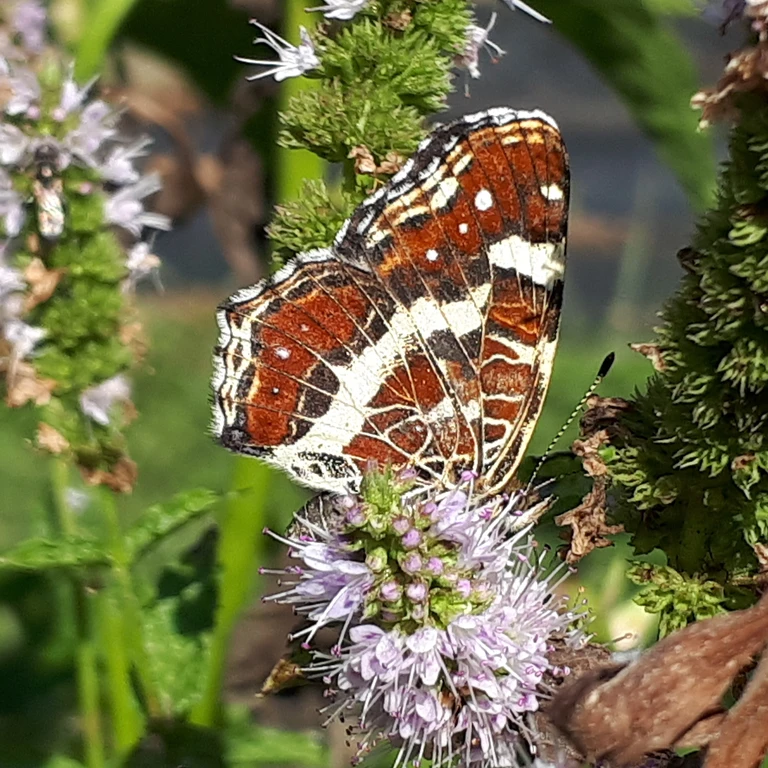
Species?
Araschnia levana
